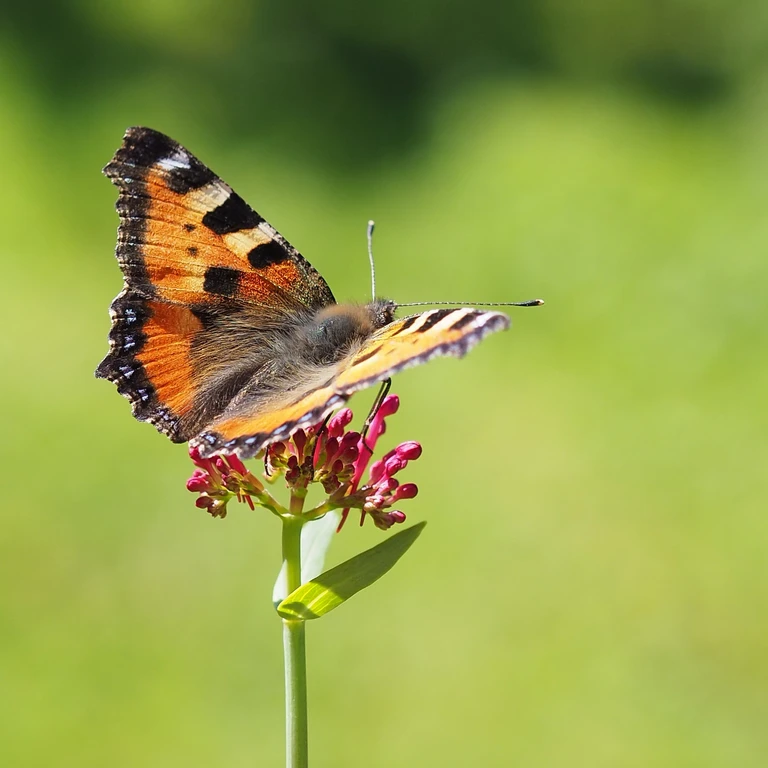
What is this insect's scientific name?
Aglais urticae
